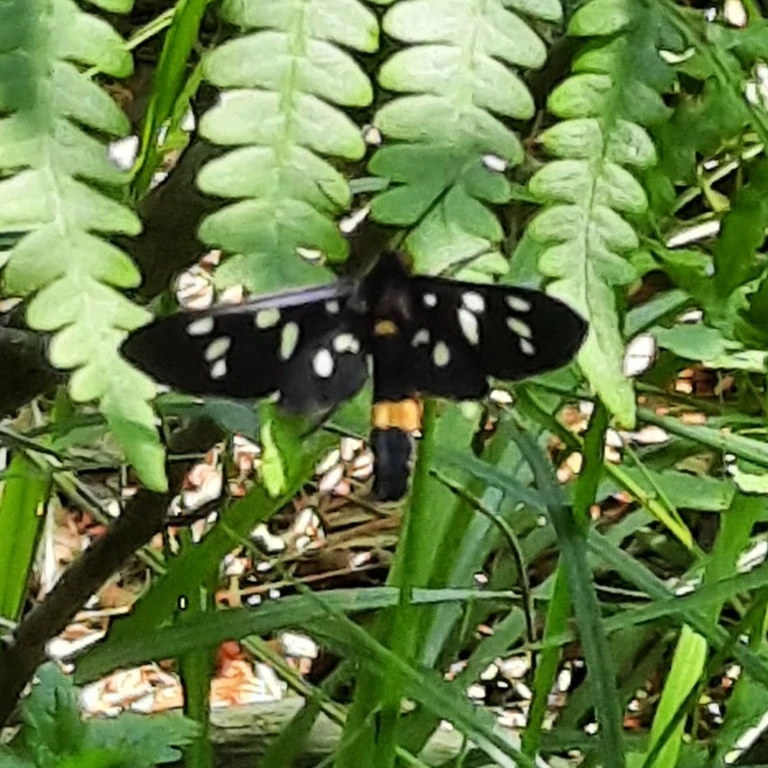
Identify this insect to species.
Amata phegea
